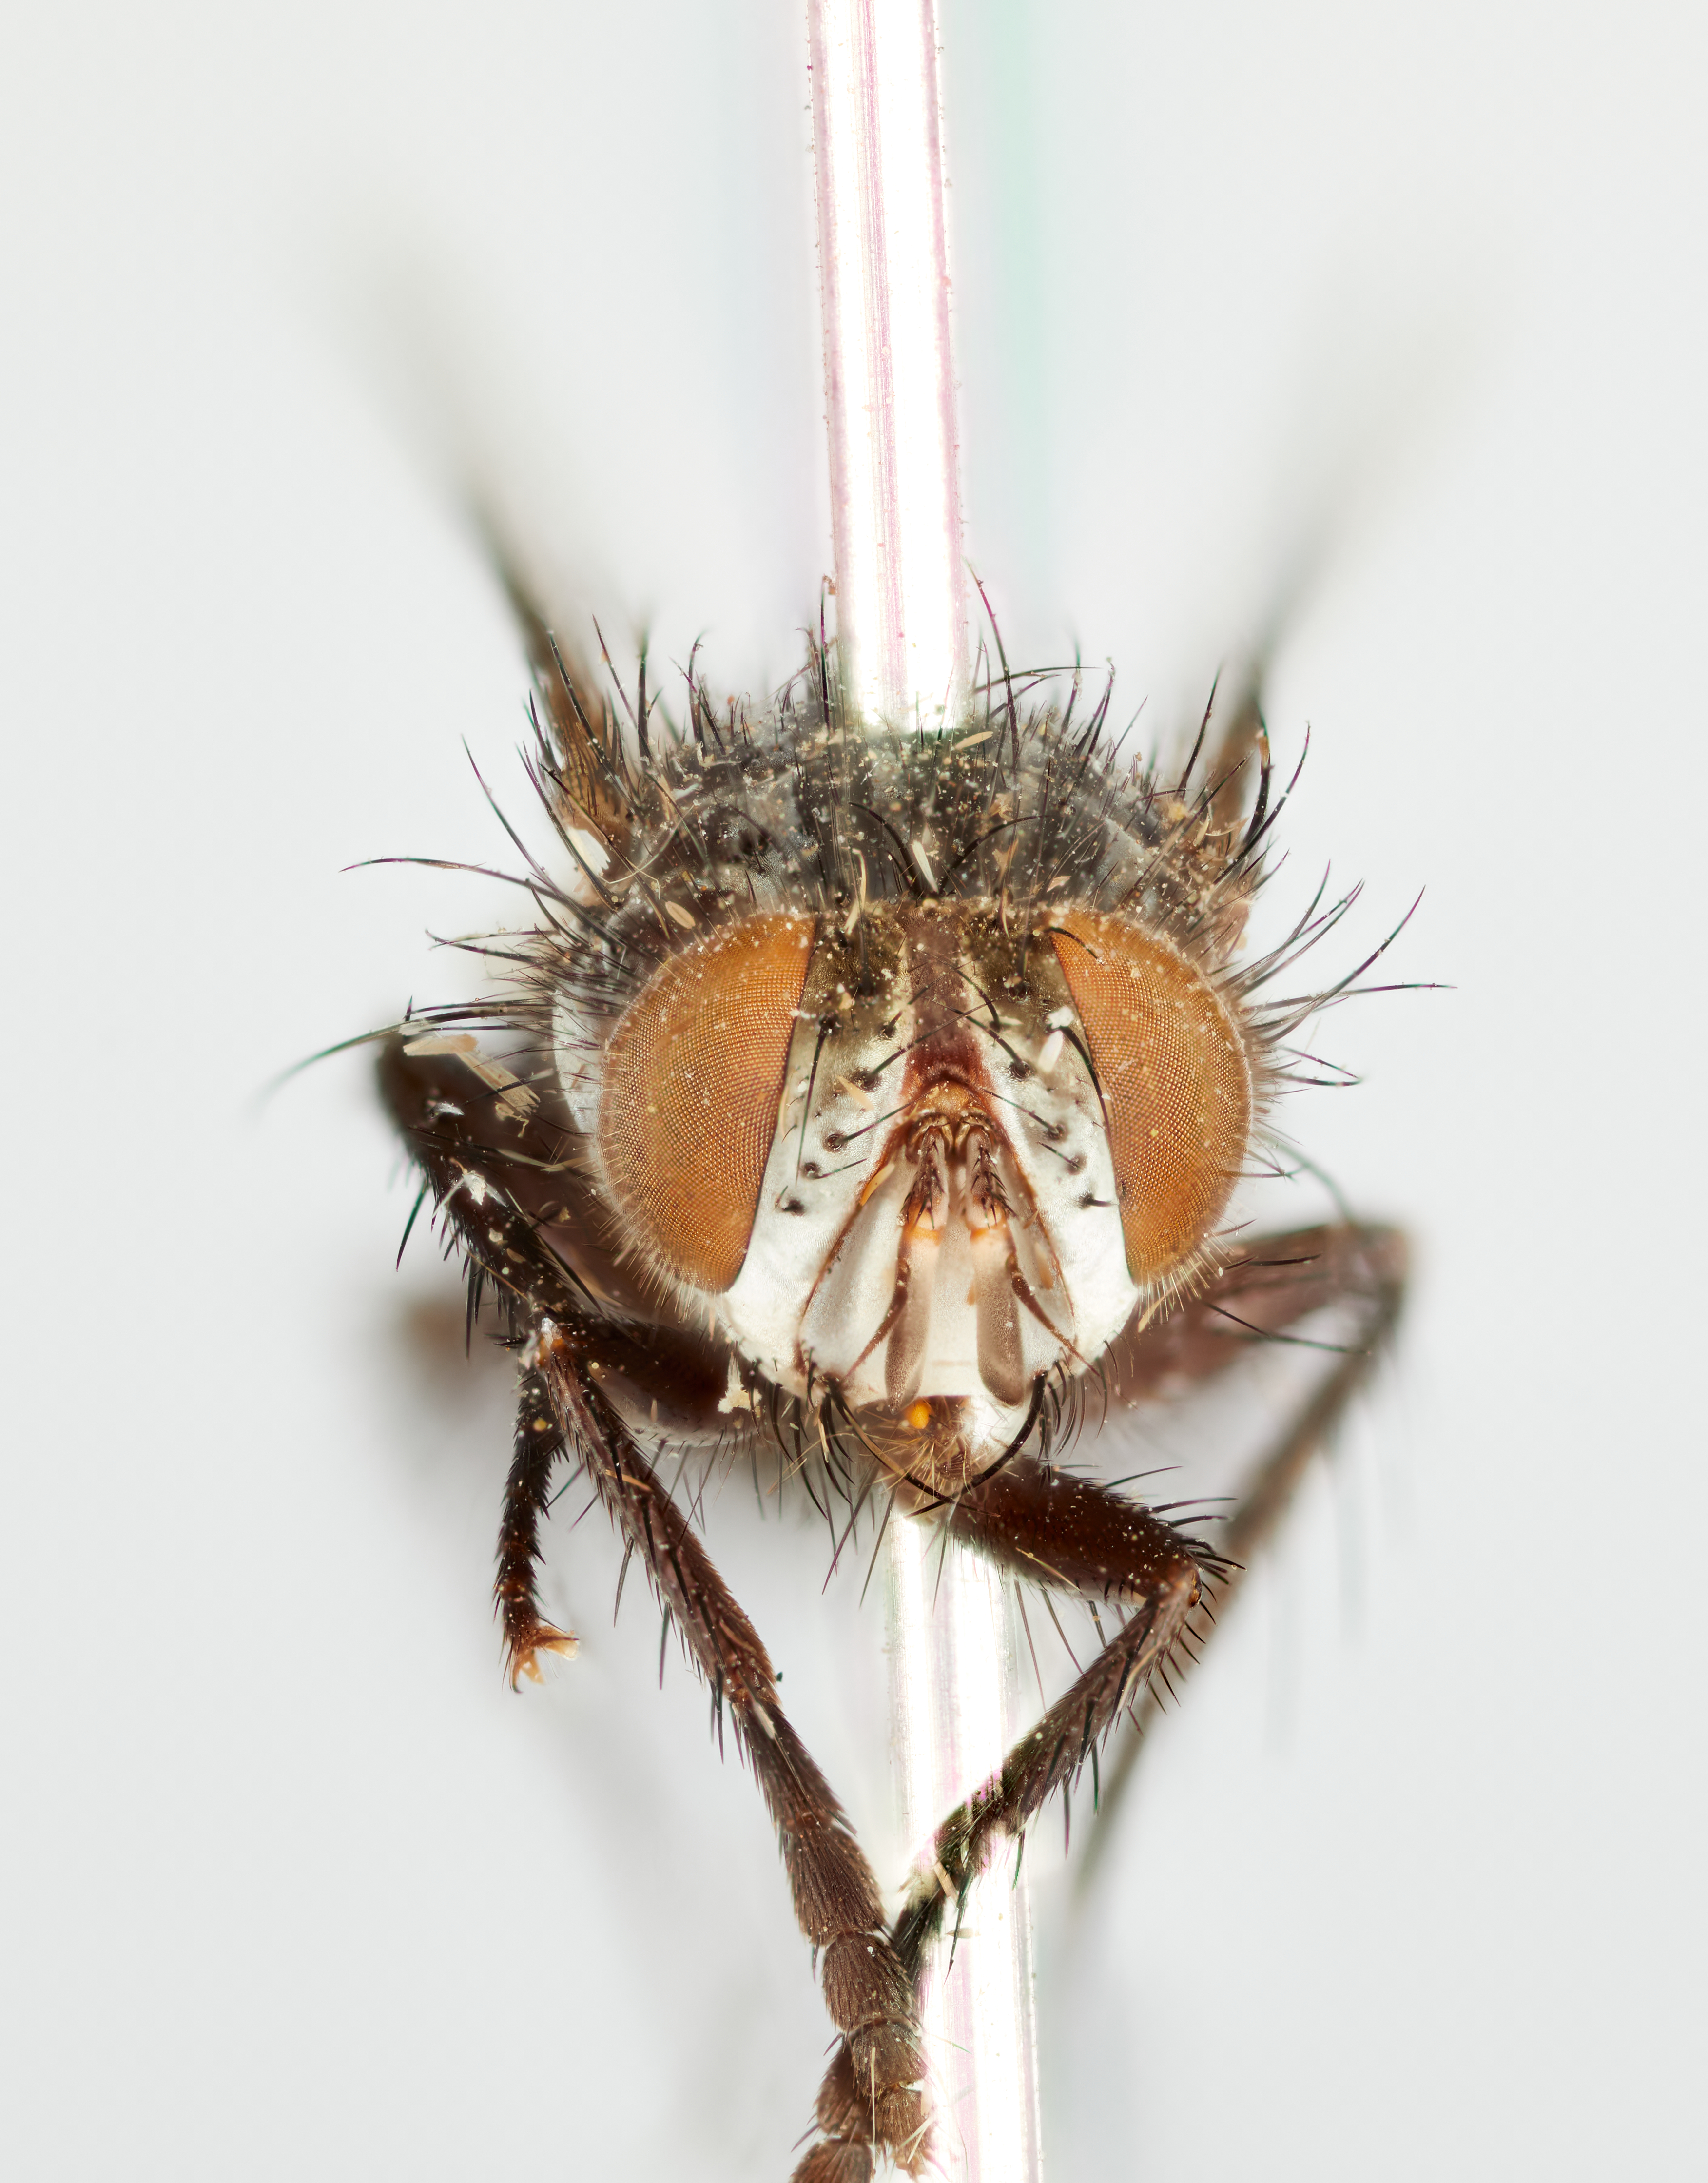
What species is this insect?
Exoristoides slossonae
